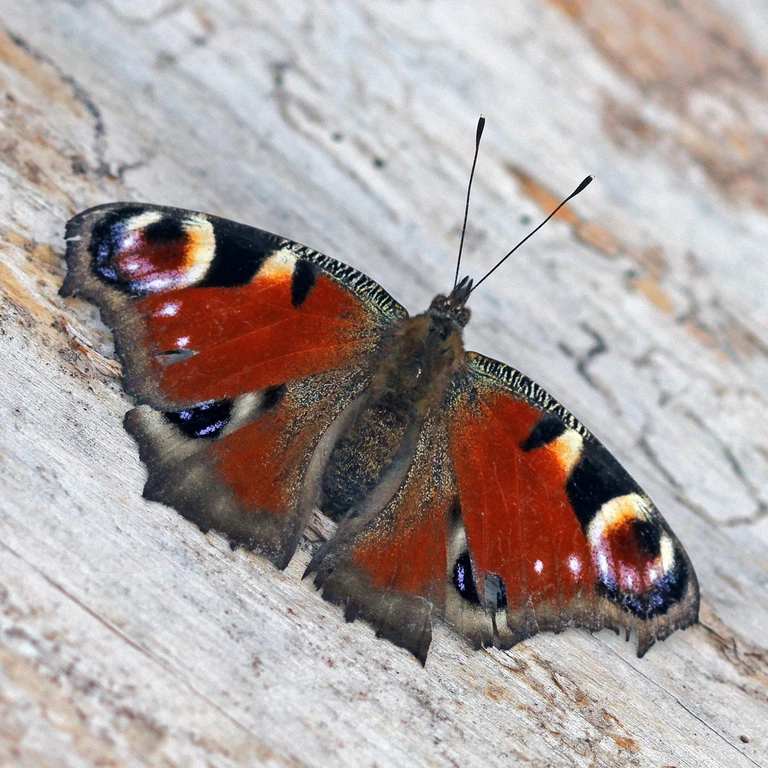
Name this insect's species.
Aglais io
